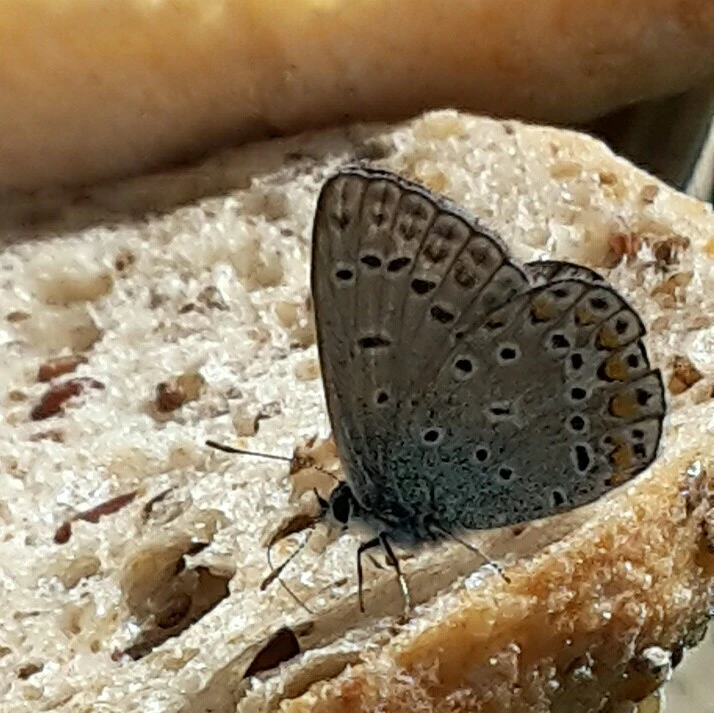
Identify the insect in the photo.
Polyommatus icarus
